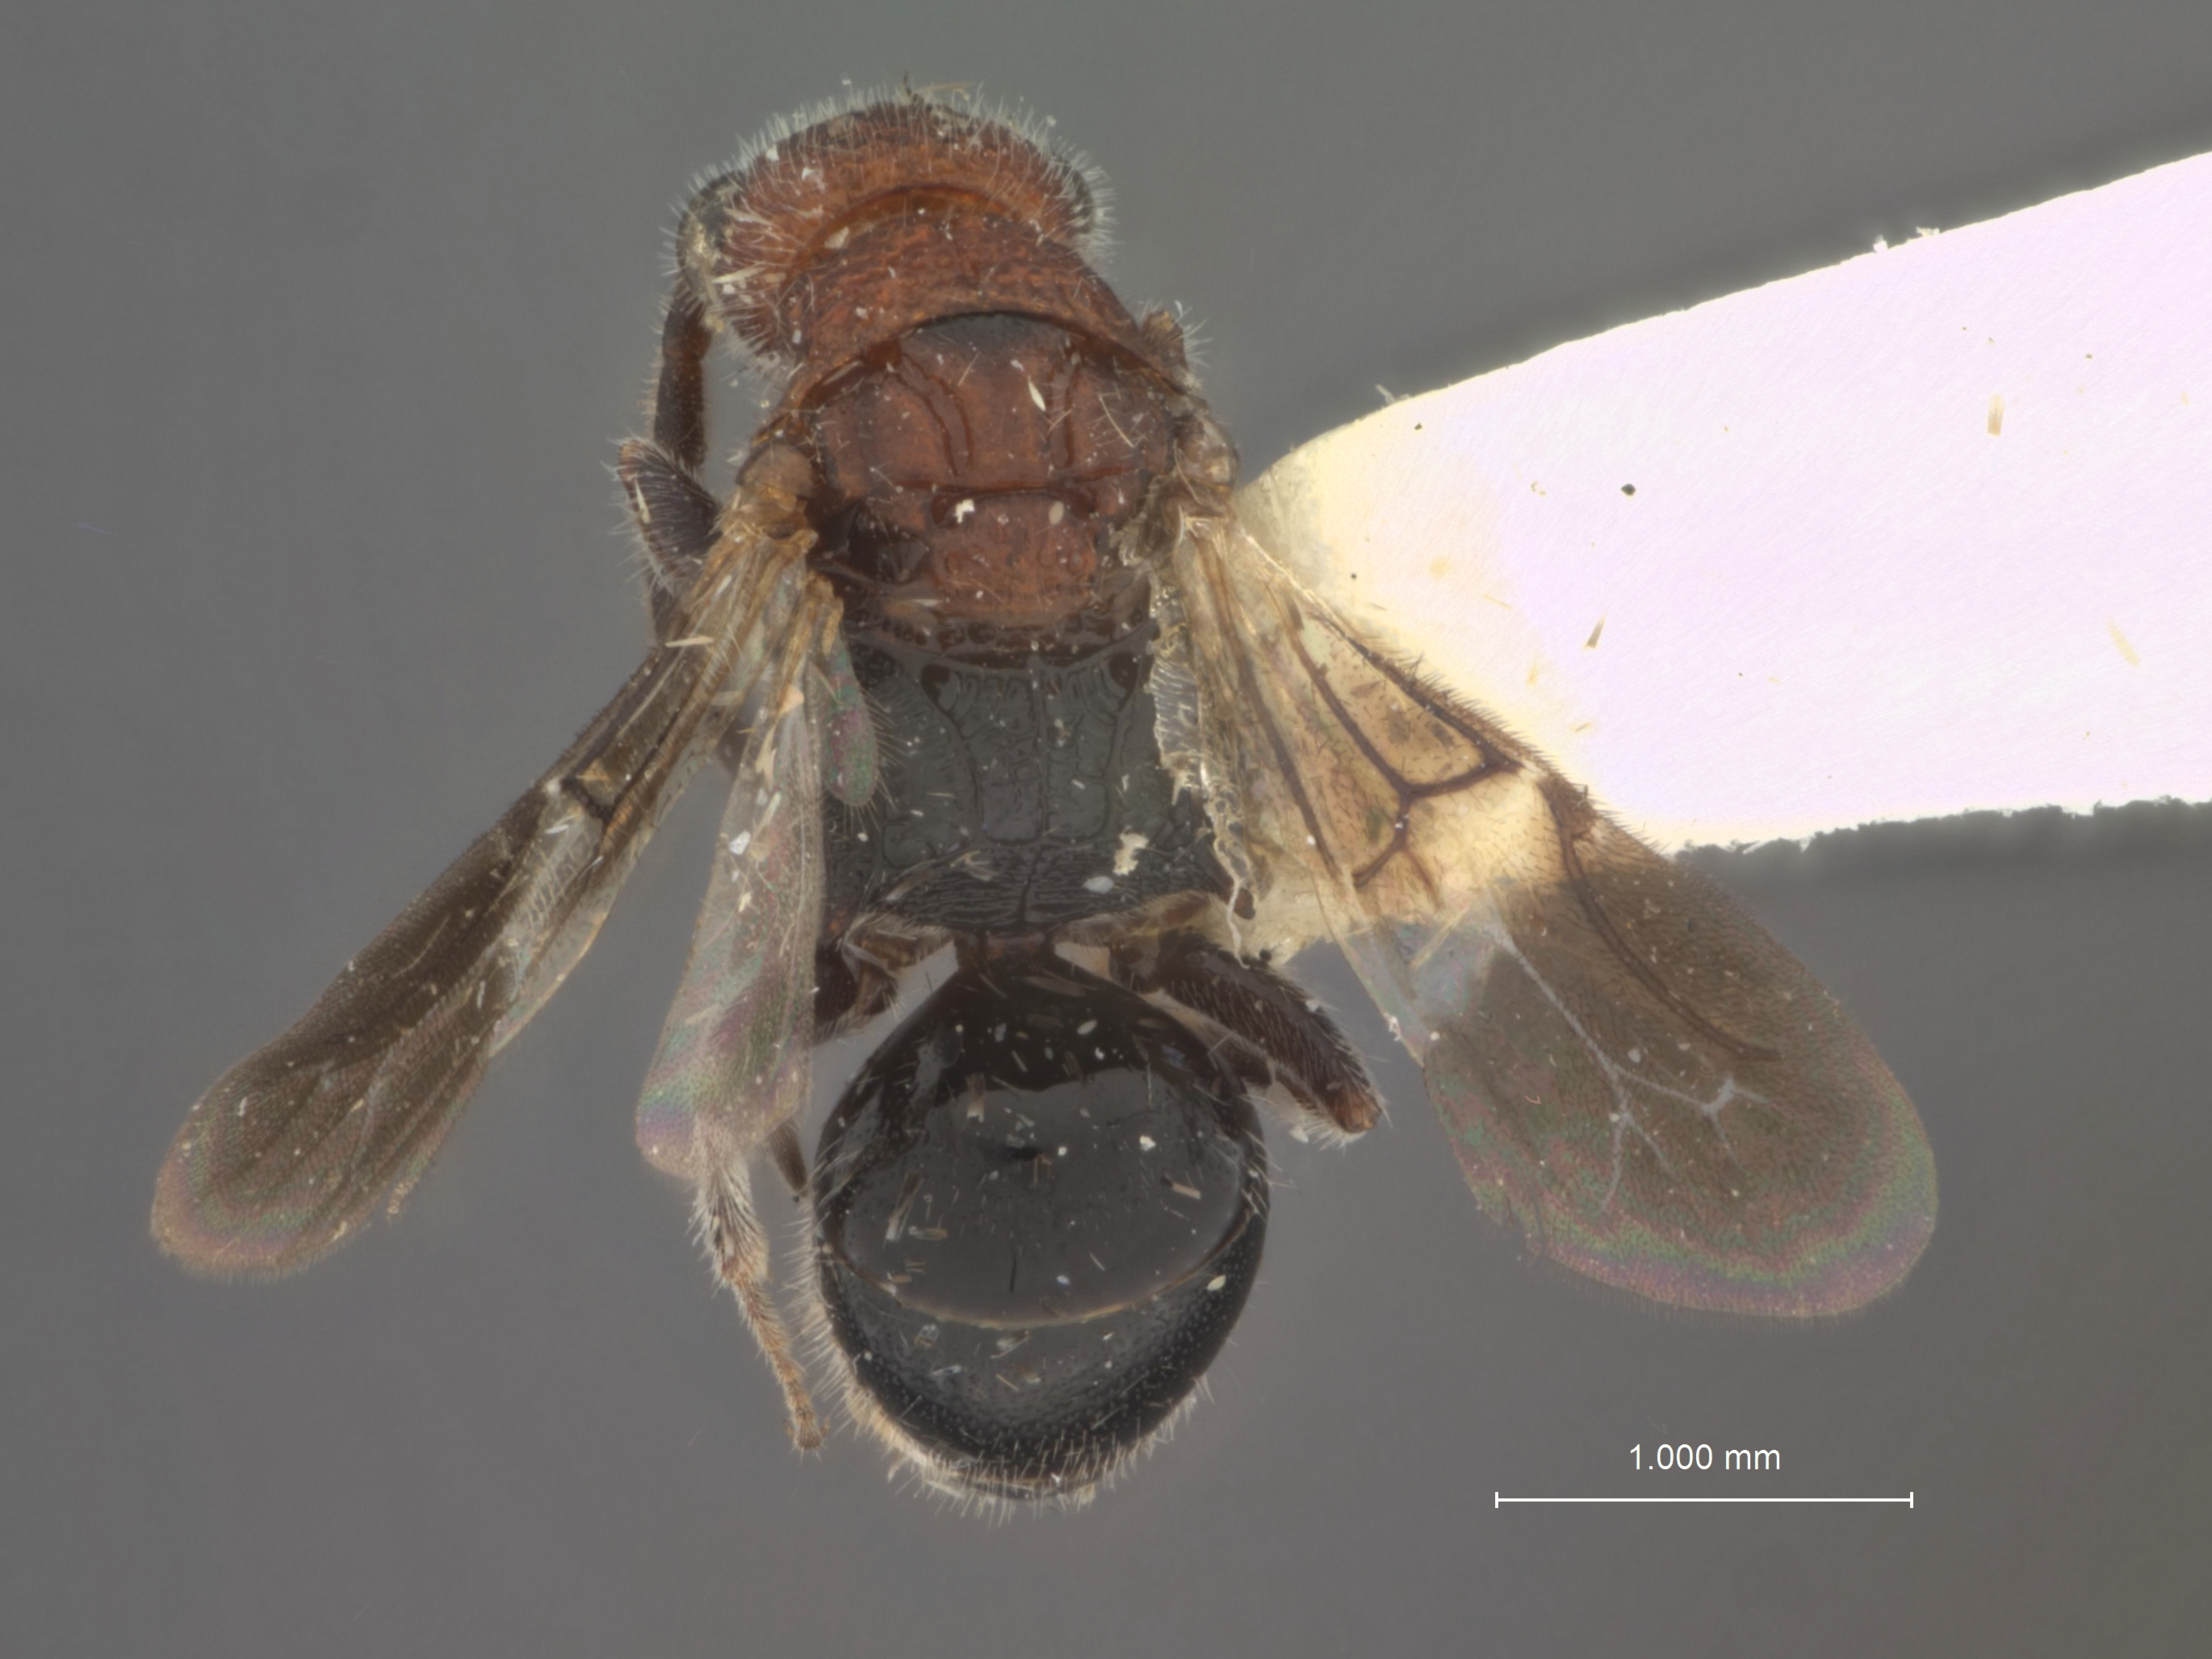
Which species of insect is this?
Sulcomesitius ceylonicus
